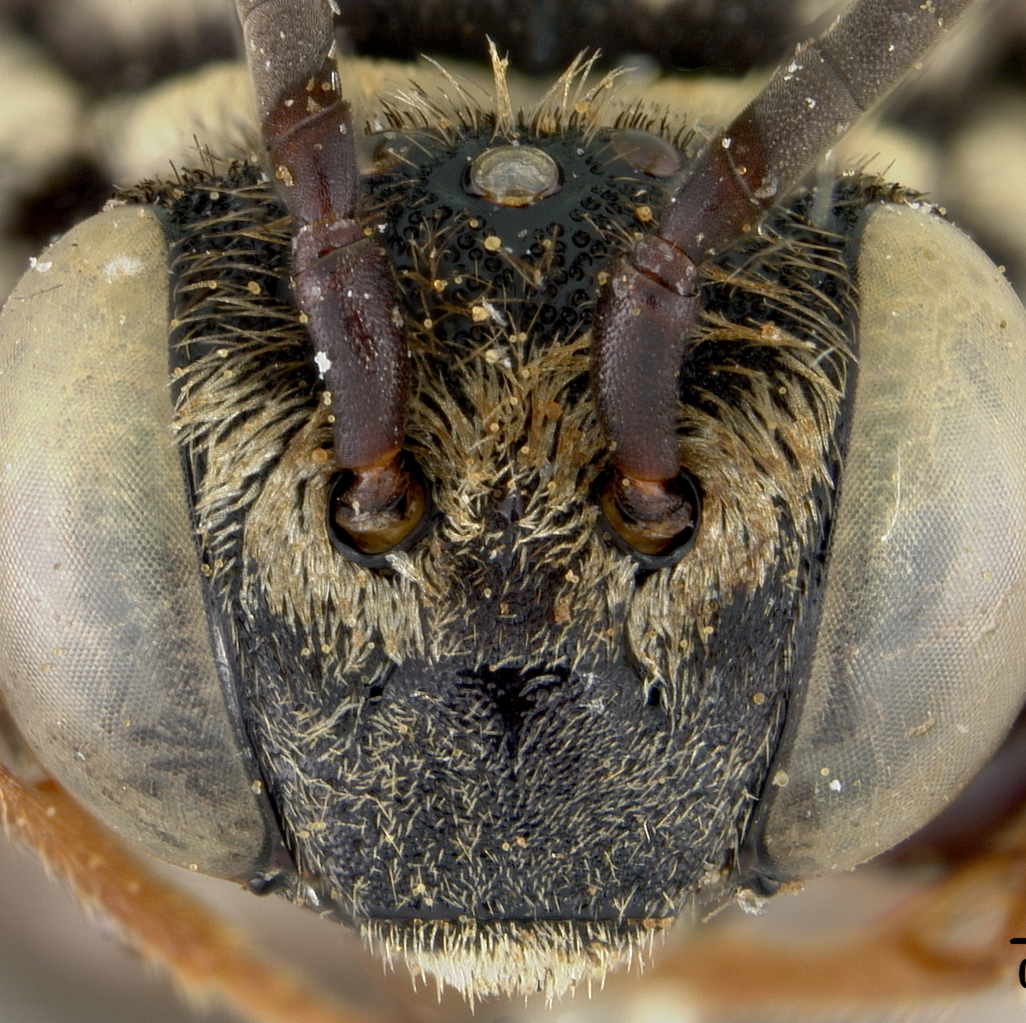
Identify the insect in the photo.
Triepeolus concinnus
